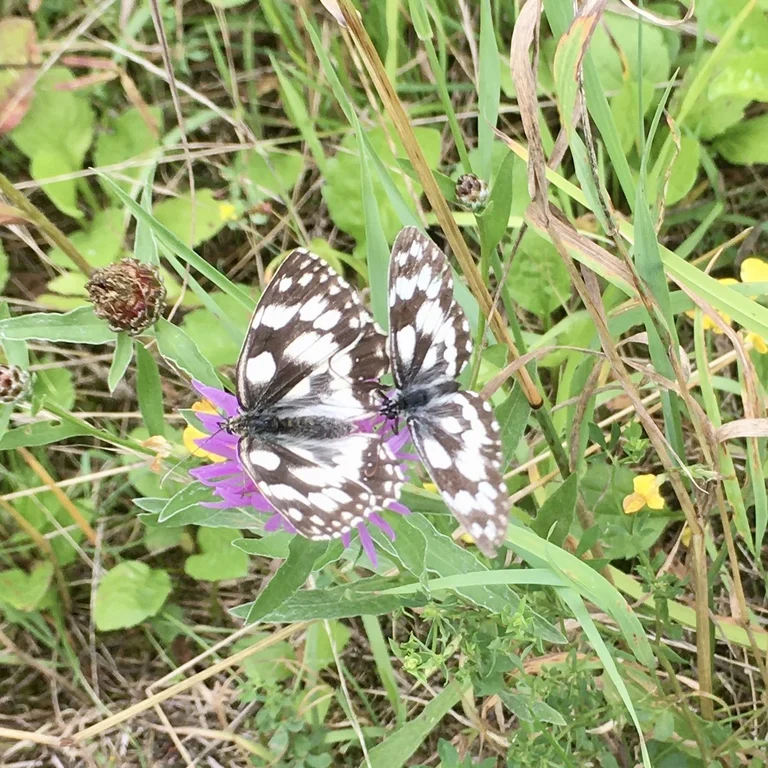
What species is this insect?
Melanargia galathea
